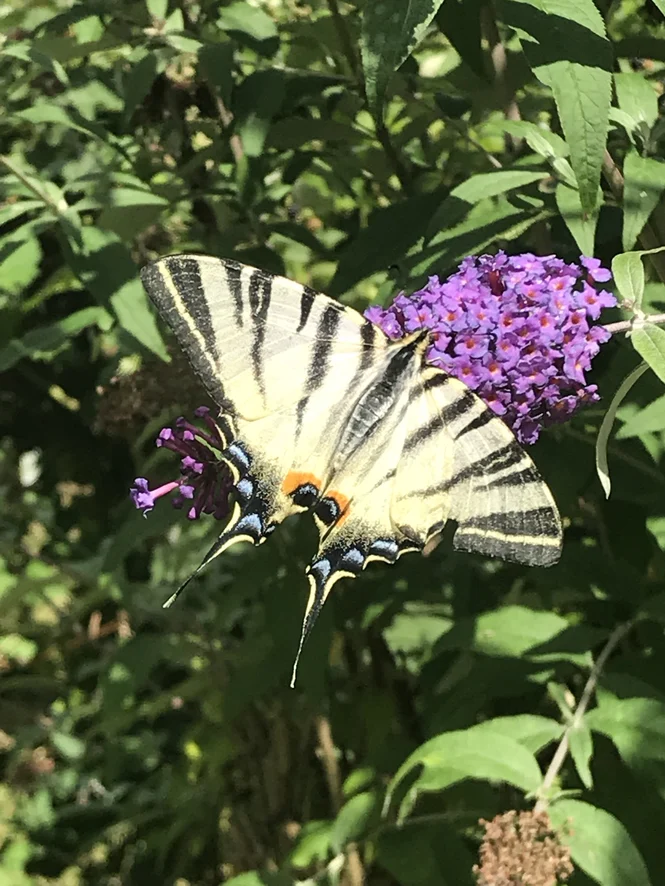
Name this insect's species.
Iphiclides podalirius
